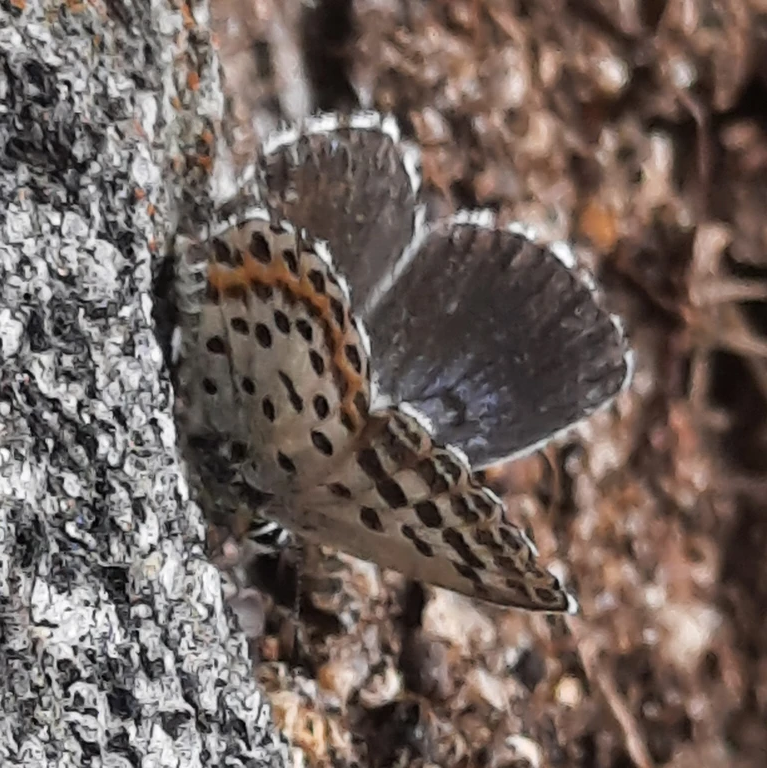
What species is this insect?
Scolitantides orion
